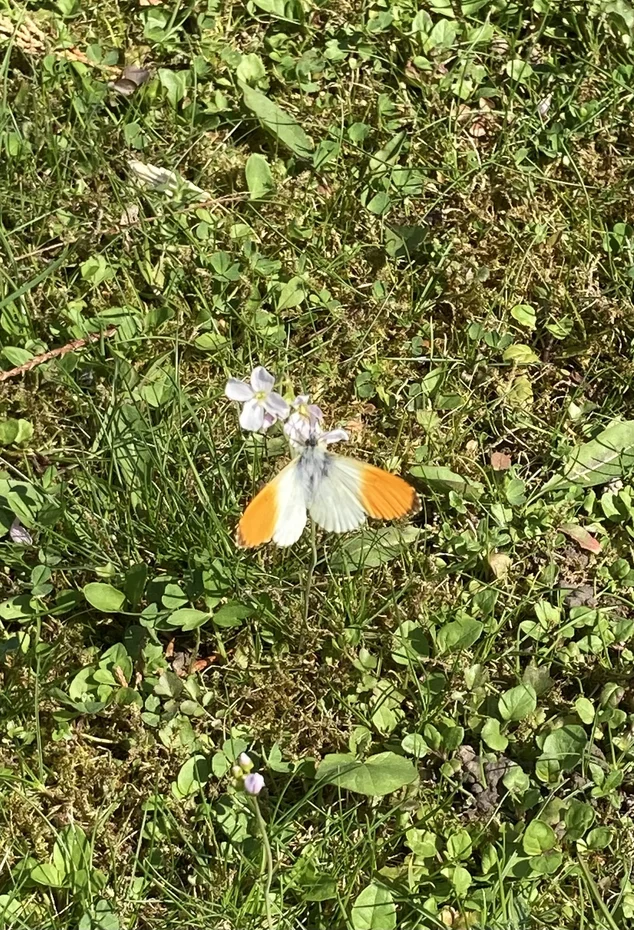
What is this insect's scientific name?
Anthocharis cardamines
